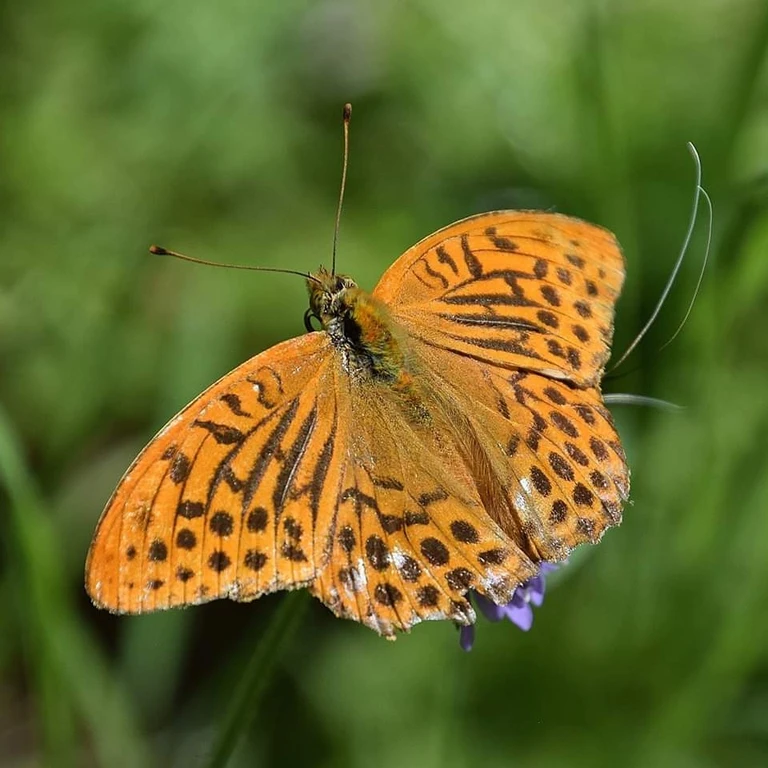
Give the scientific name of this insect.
Argynnis paphia
